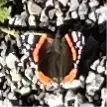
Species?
Vanessa atalanta
